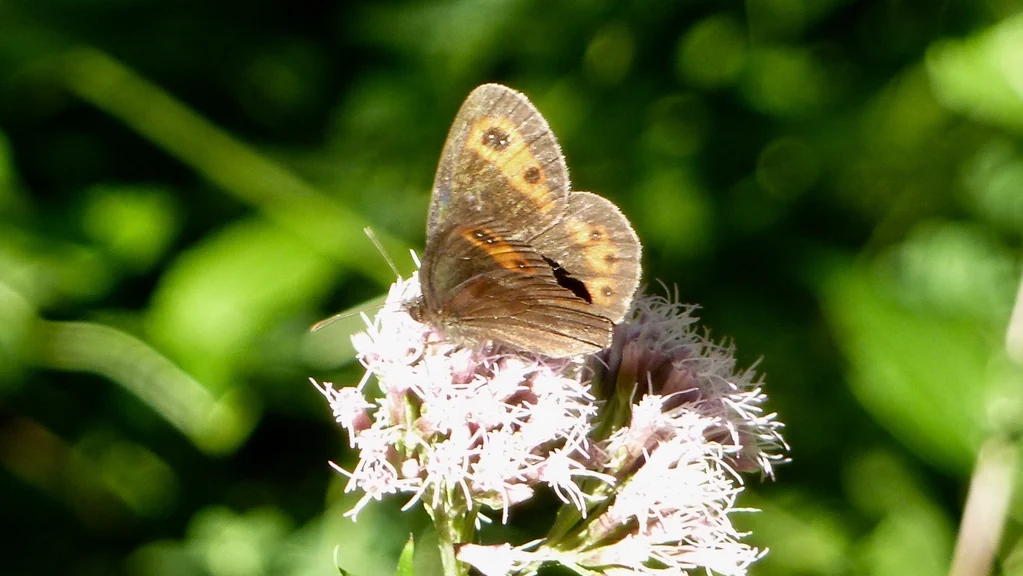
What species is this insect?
Erebia aethiops
